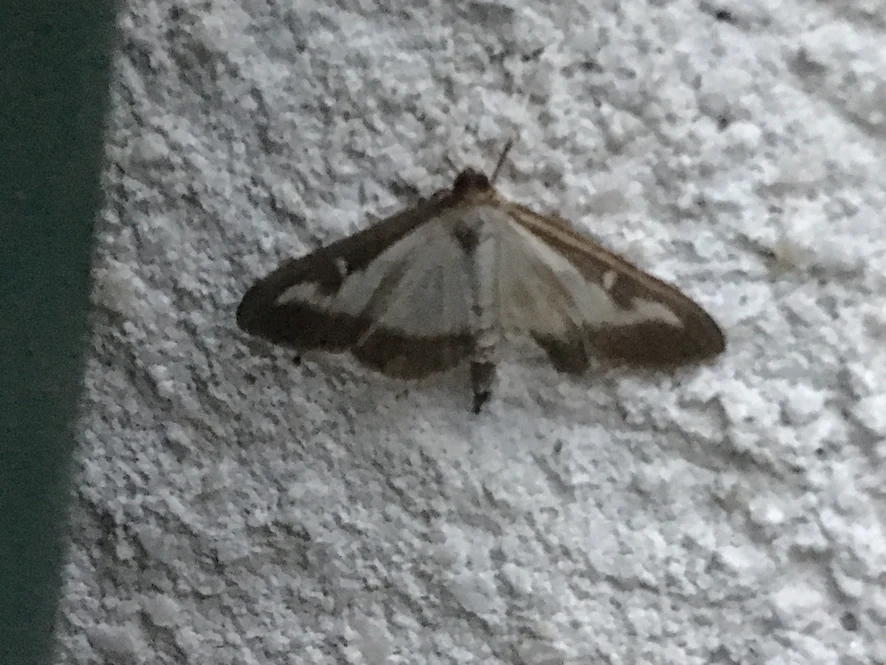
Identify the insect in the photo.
Cydalima perspectalis
